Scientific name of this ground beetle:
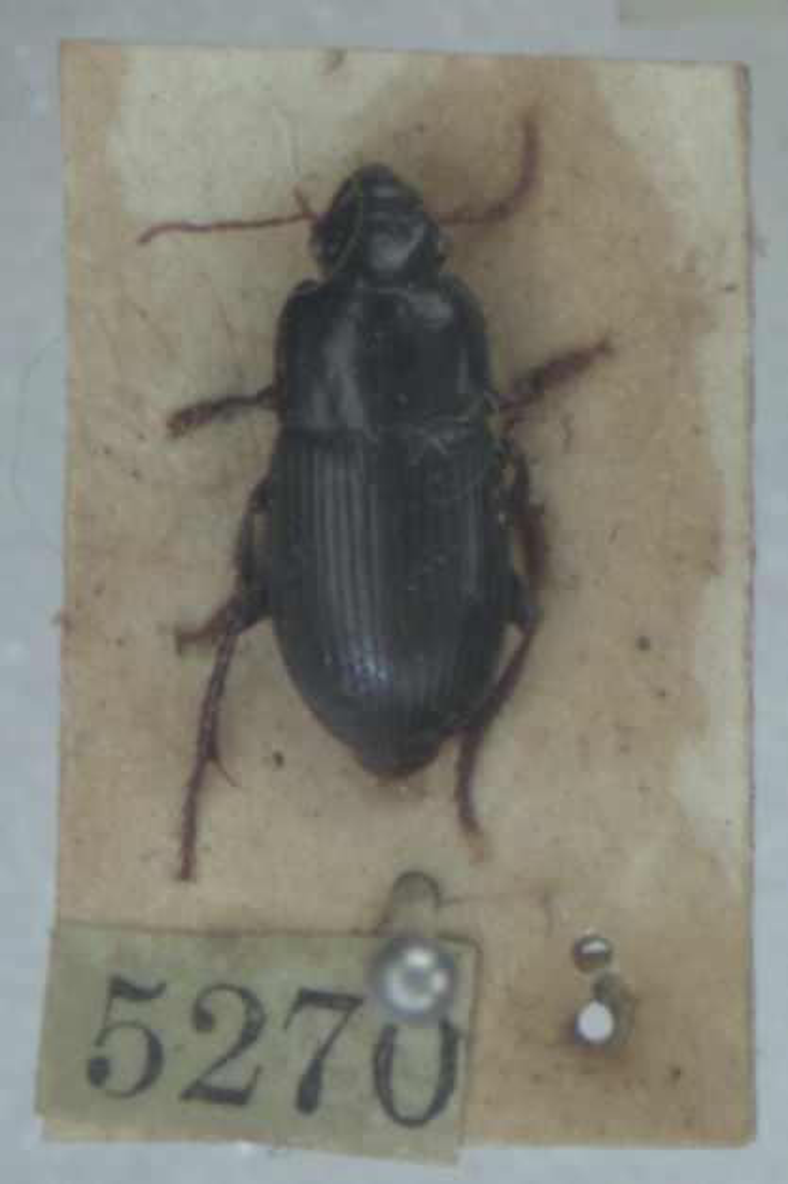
Harpalus rubripes
